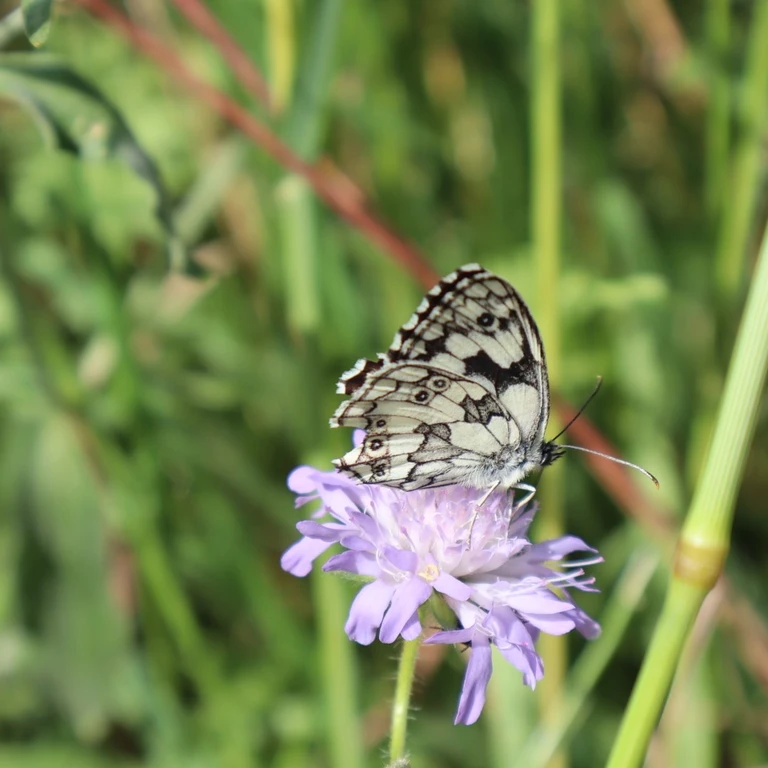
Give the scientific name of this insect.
Melanargia galathea
